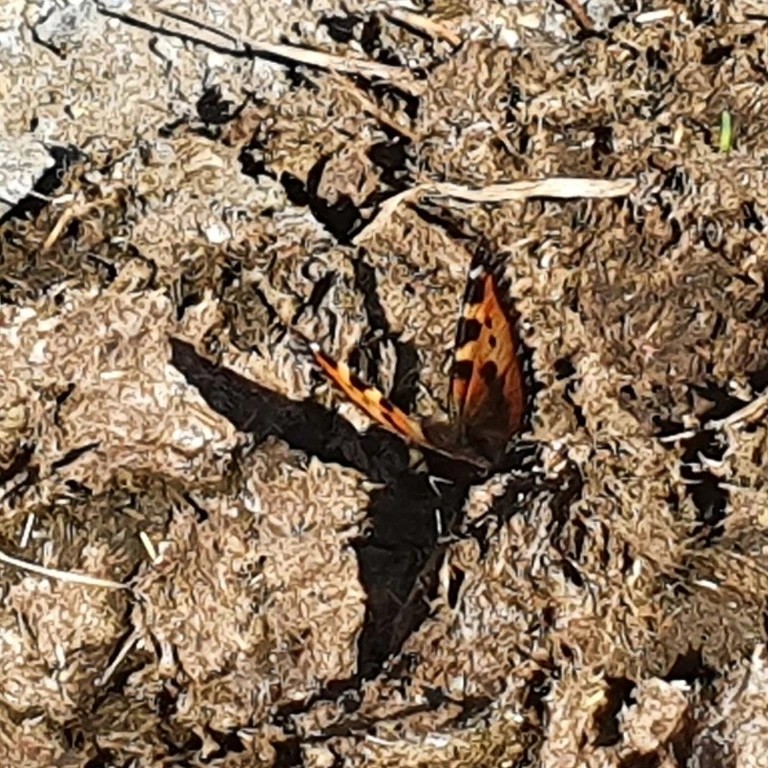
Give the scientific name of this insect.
Aglais urticae
